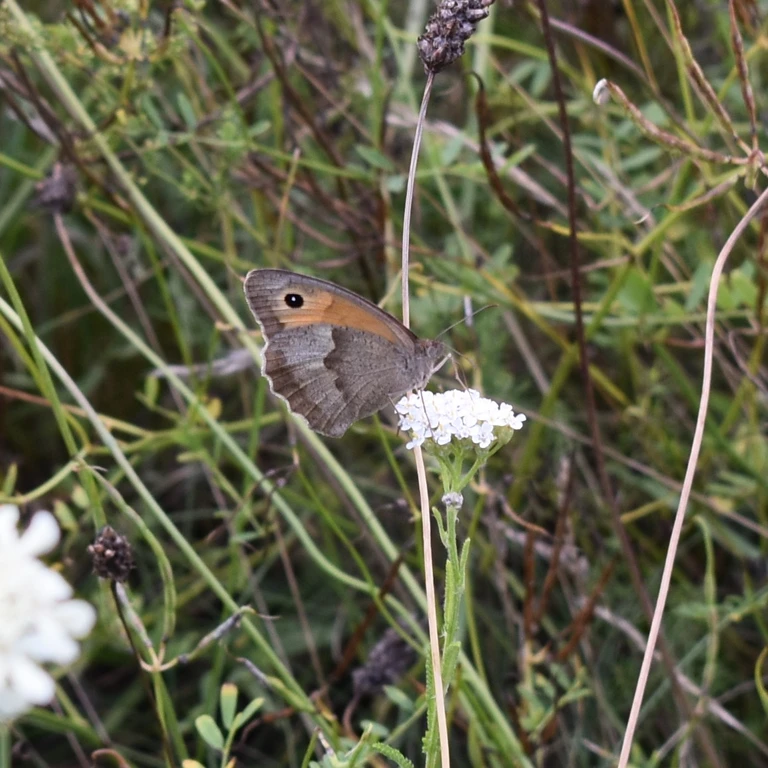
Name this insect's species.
Maniola jurtina
